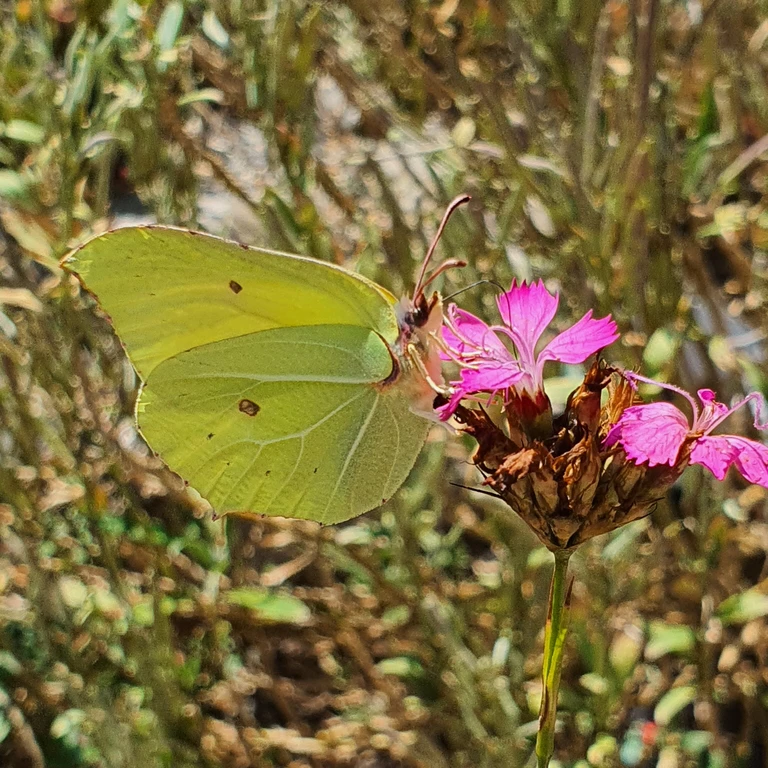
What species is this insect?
Gonepteryx rhamni
